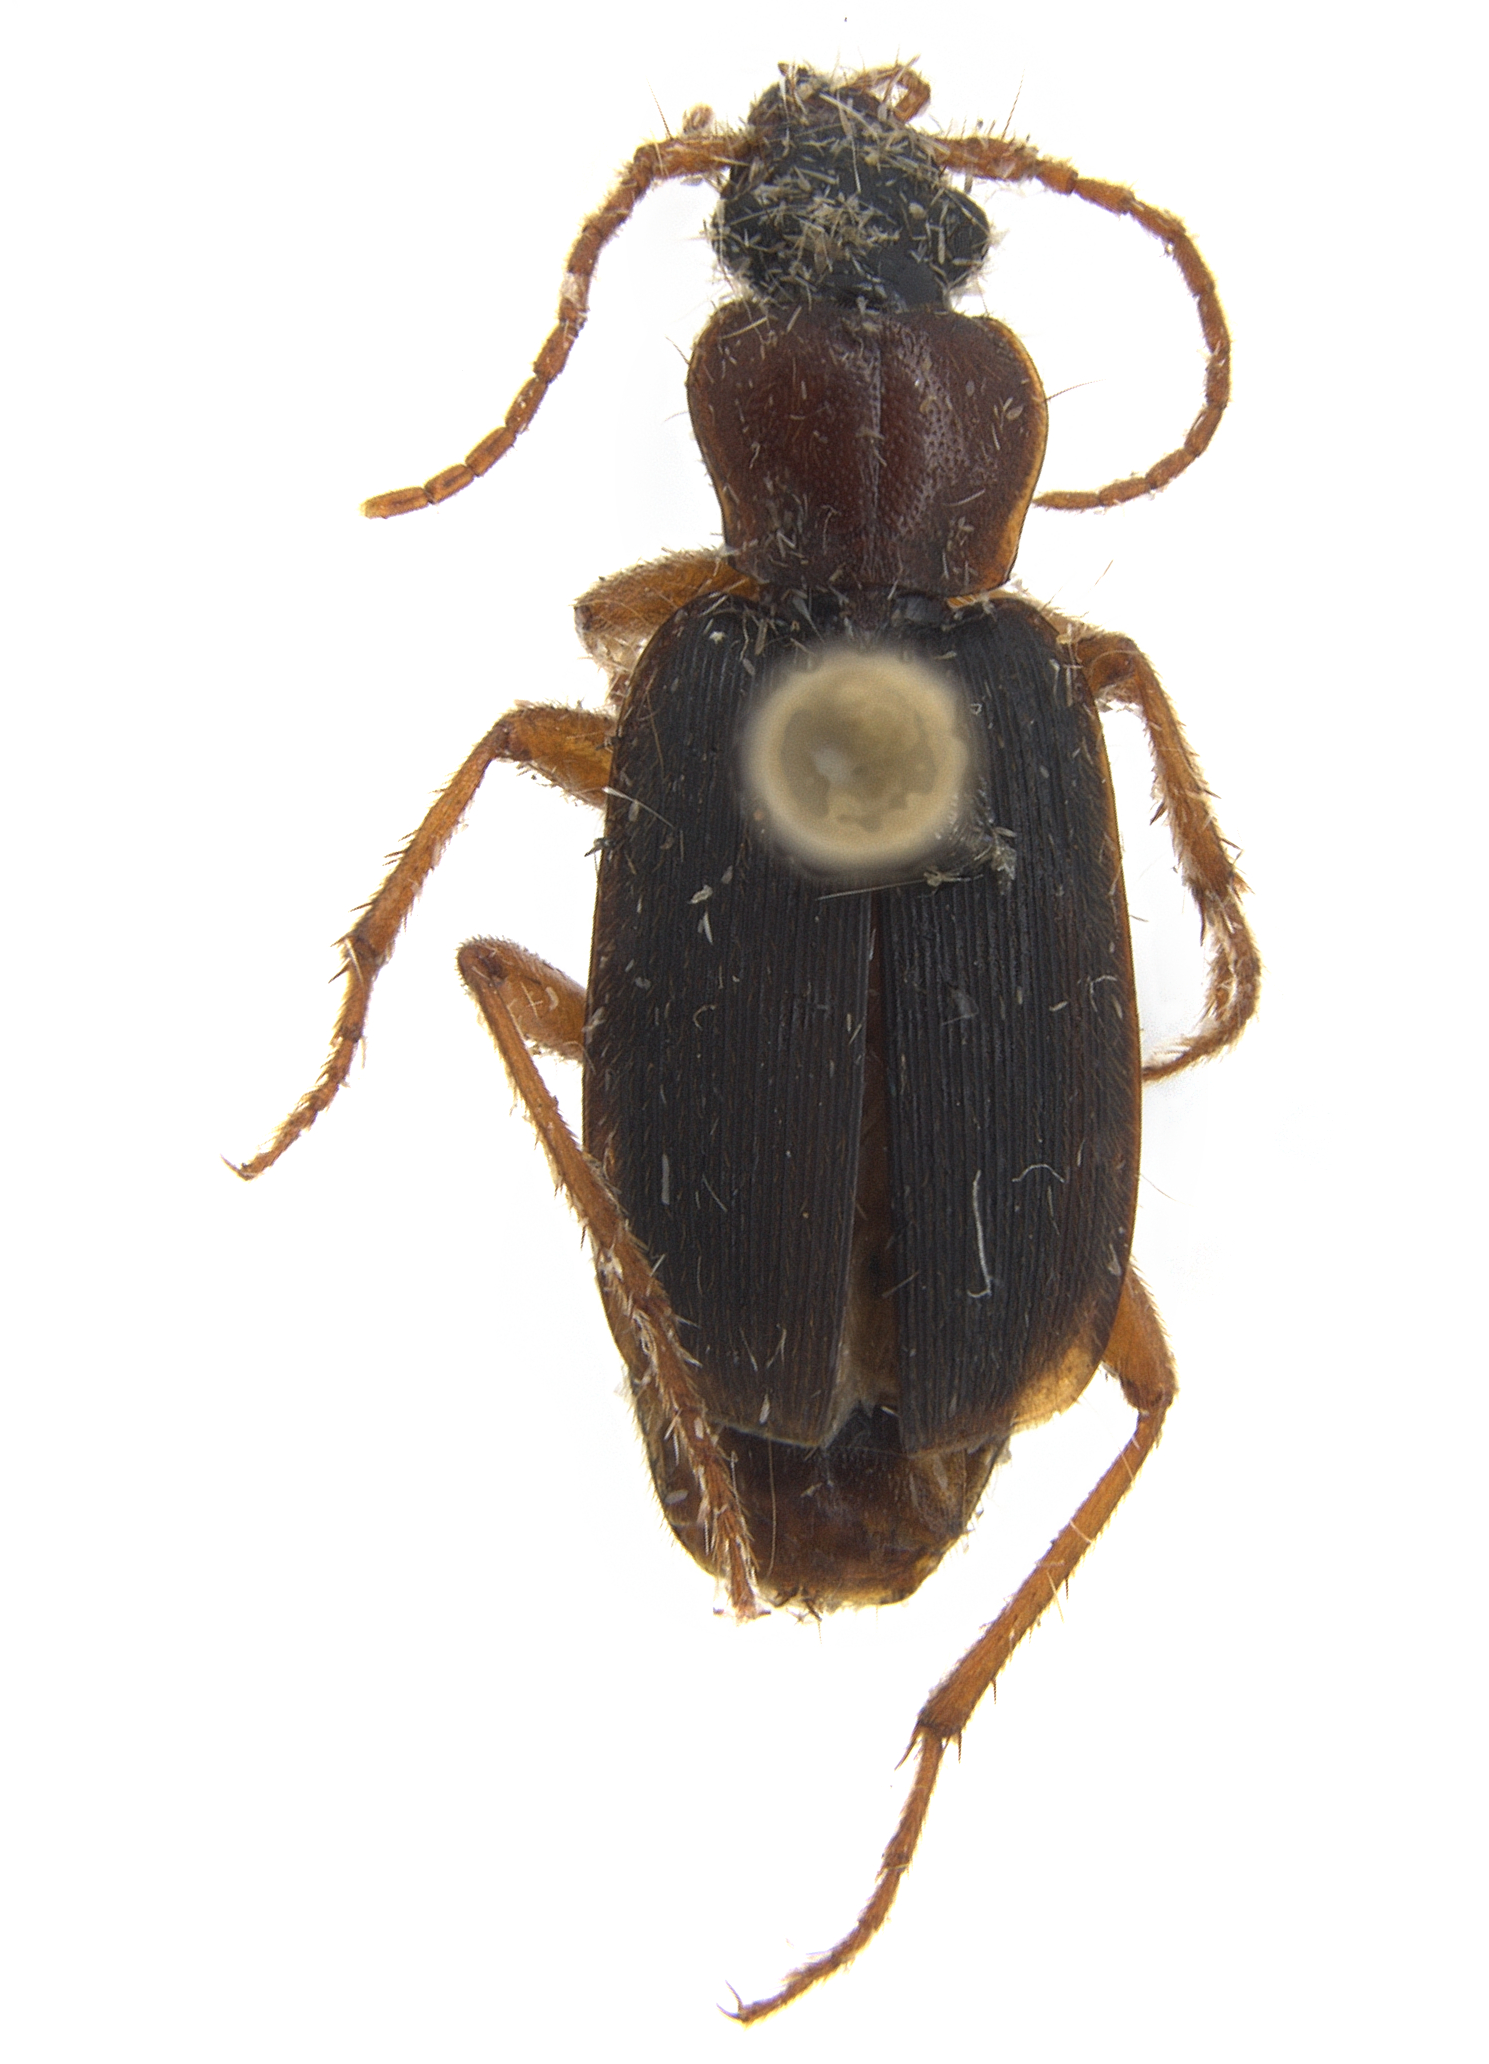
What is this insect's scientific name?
Planetes ruficollis
